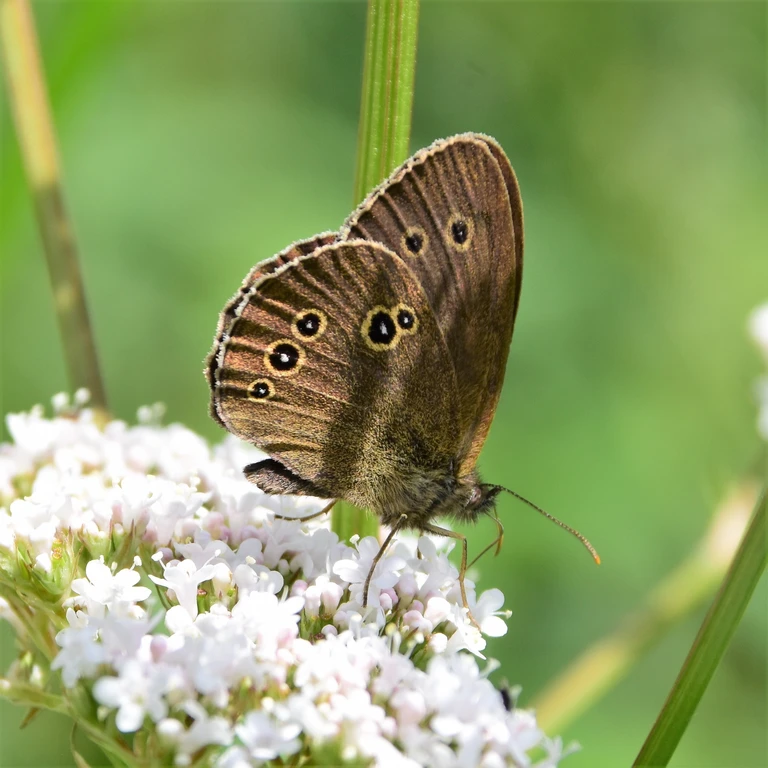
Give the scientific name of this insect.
Aphantopus hyperantus
